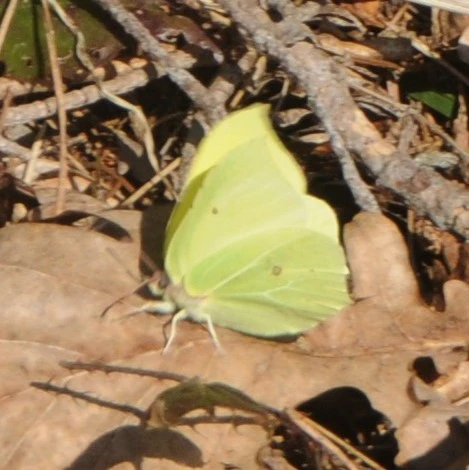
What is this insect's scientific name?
Gonepteryx rhamni
